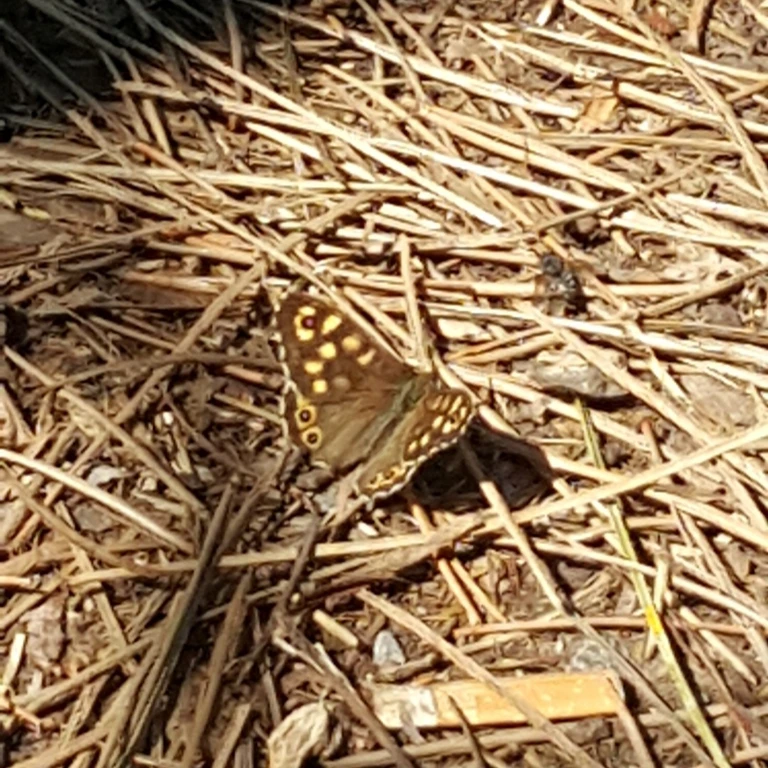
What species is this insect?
Pararge aegeria
